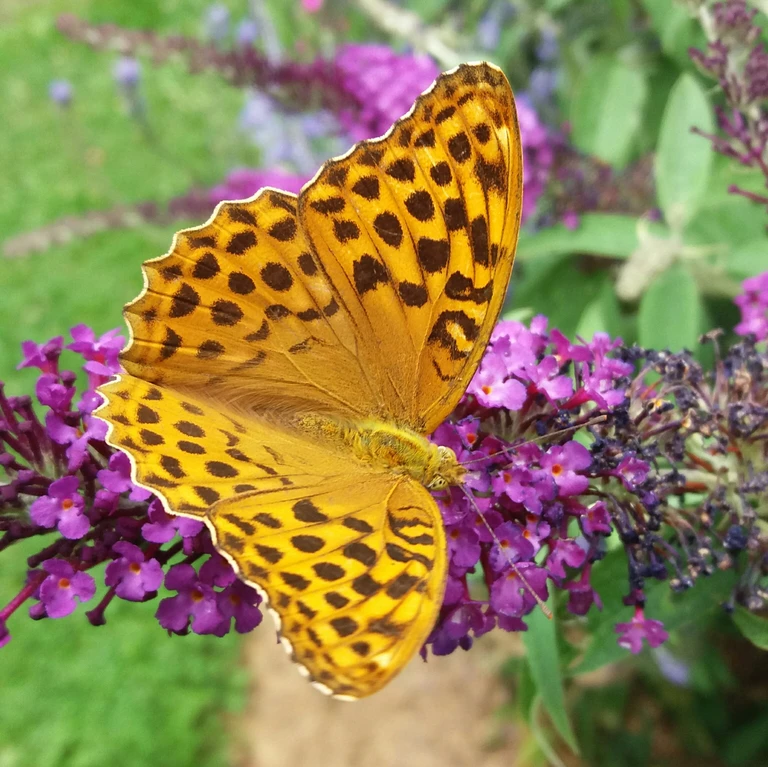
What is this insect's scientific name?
Argynnis paphia
